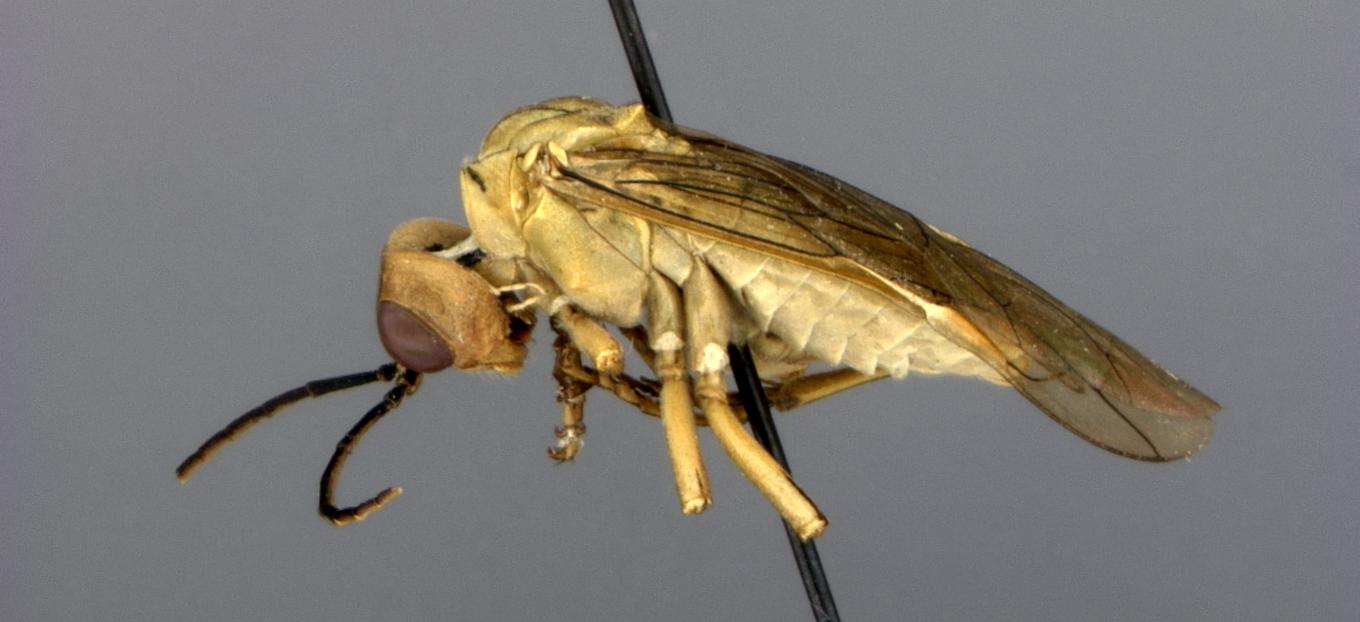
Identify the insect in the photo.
Tenthredo trunca
